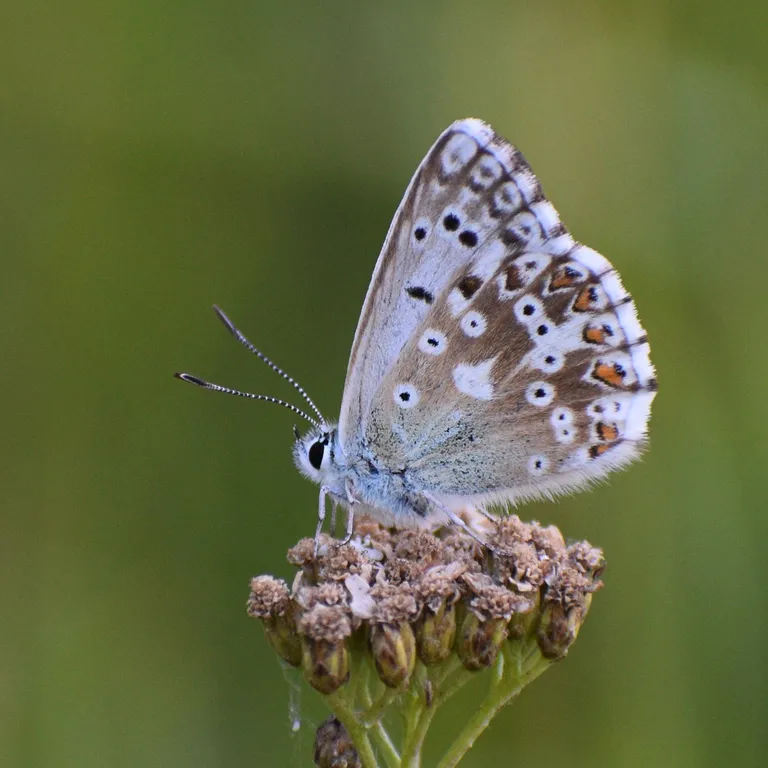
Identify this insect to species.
Lysandra coridon
